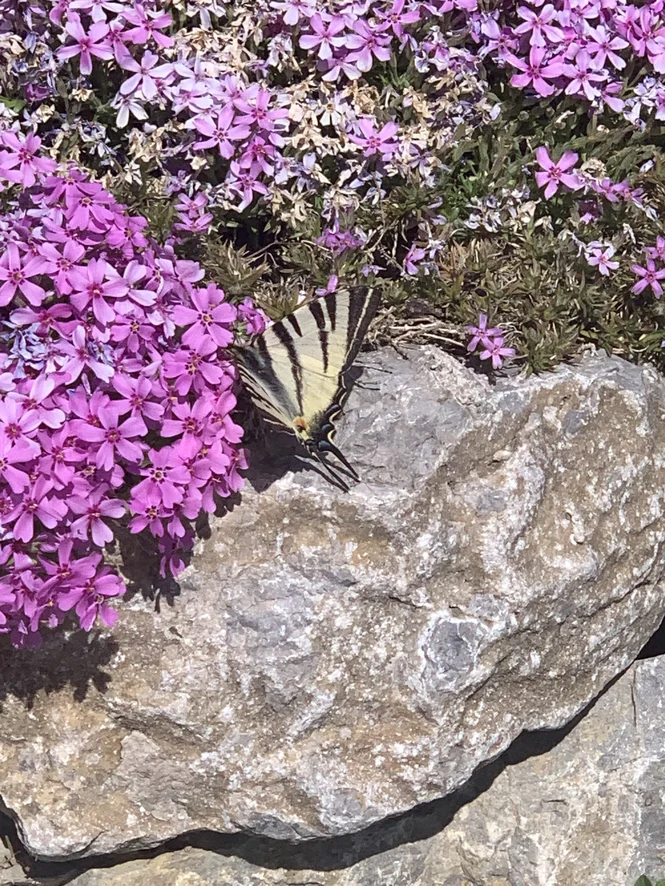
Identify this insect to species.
Iphiclides podalirius
